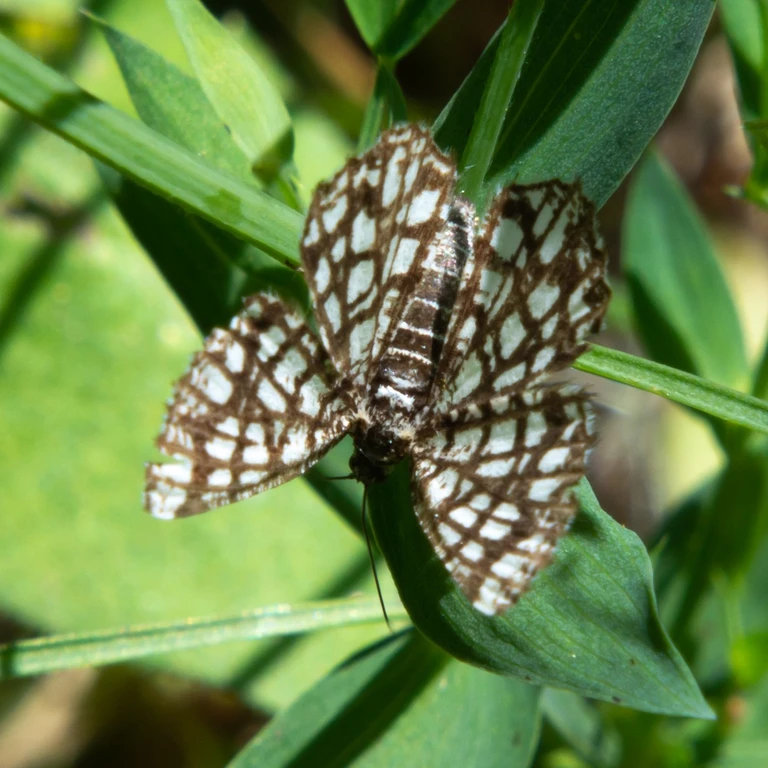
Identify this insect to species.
Chiasmia clathrata
